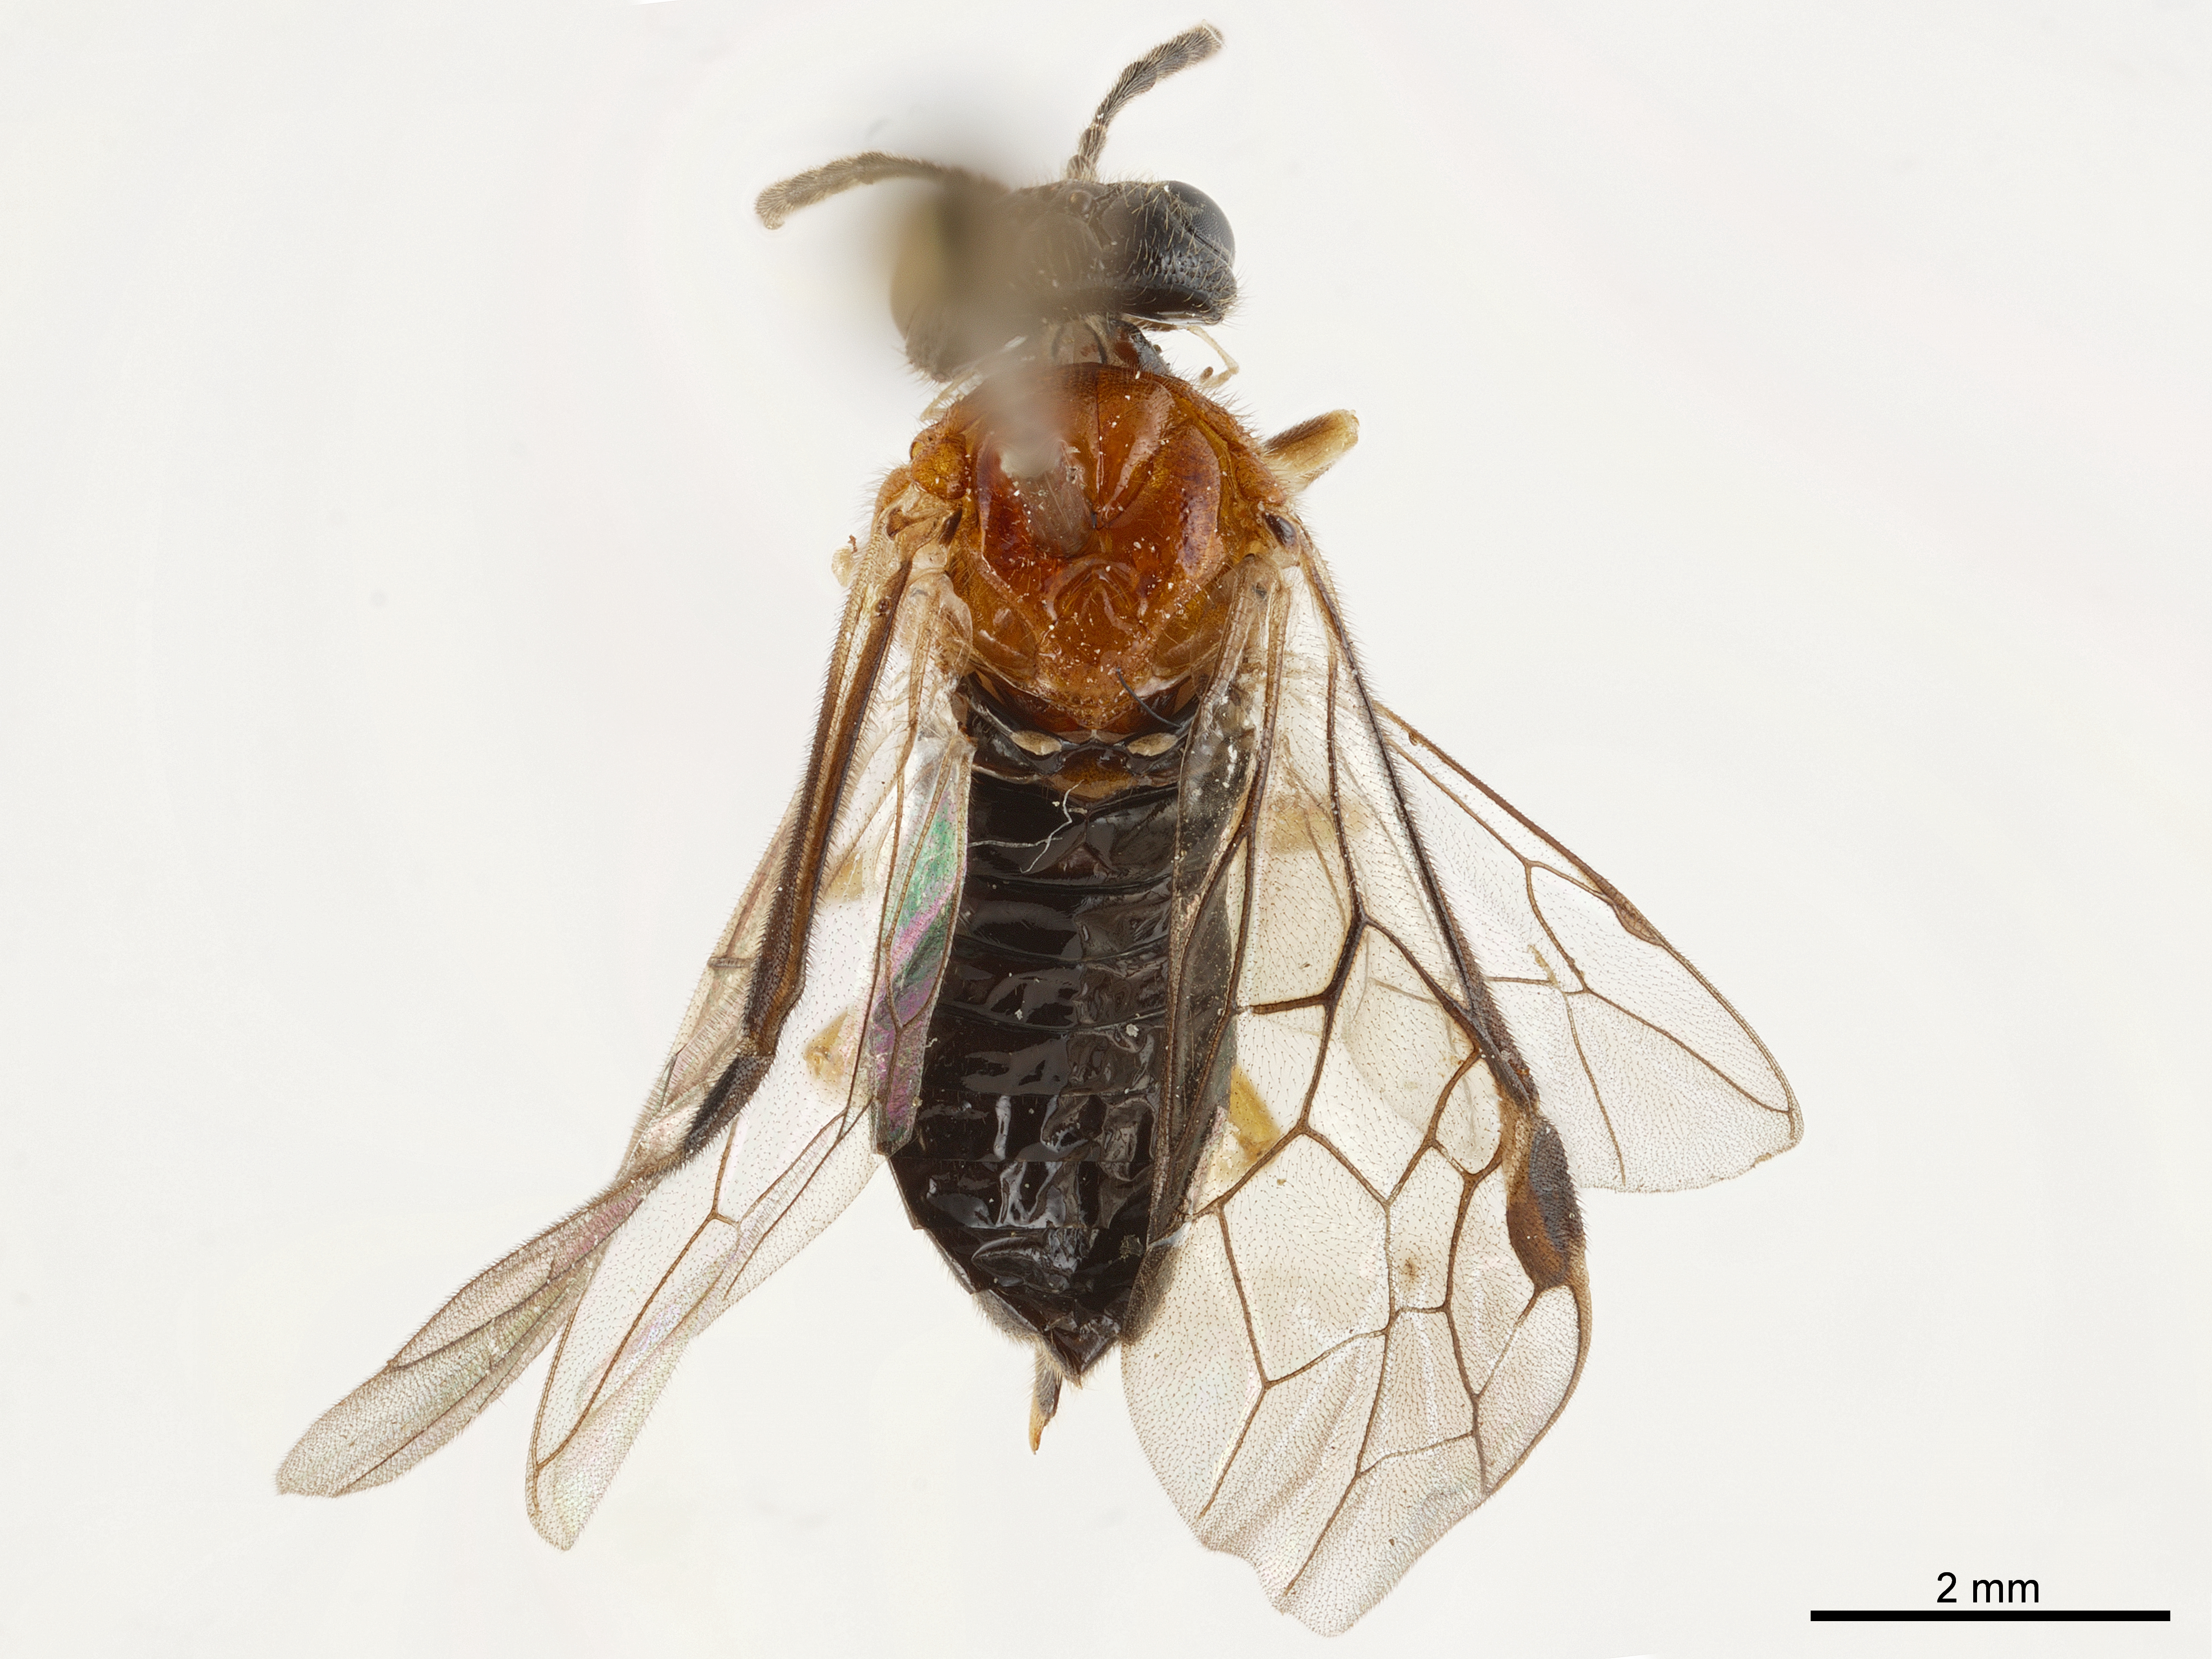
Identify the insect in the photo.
Onychostethomostus insularis
